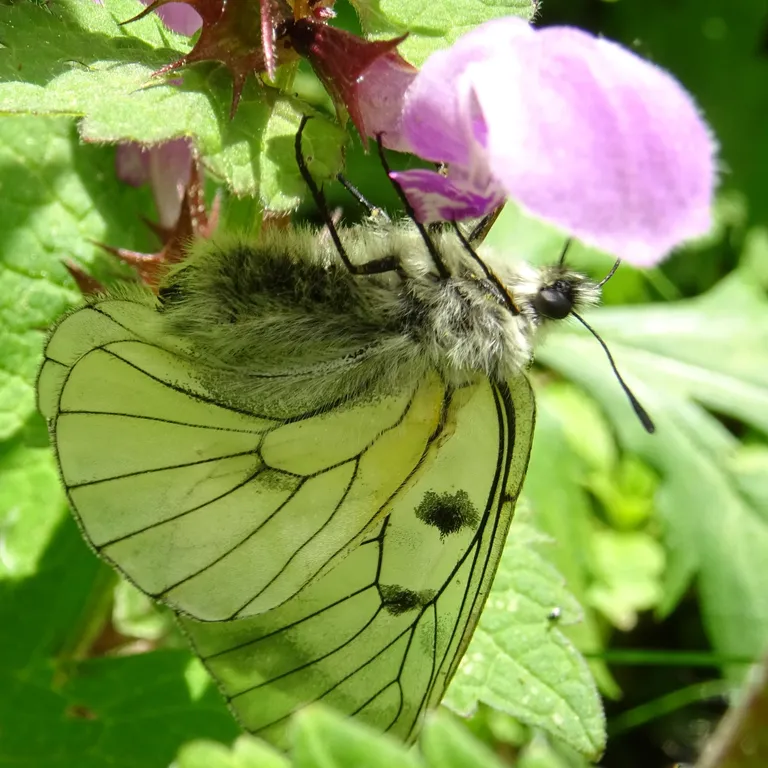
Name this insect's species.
Parnassius mnemosyne
